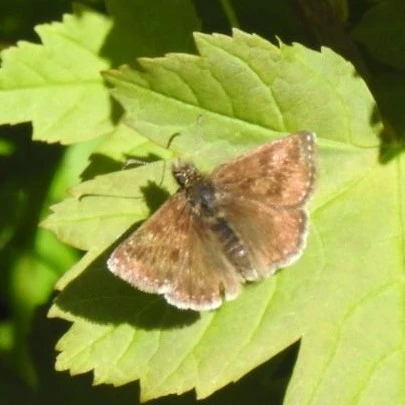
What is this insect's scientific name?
Erynnis tages
